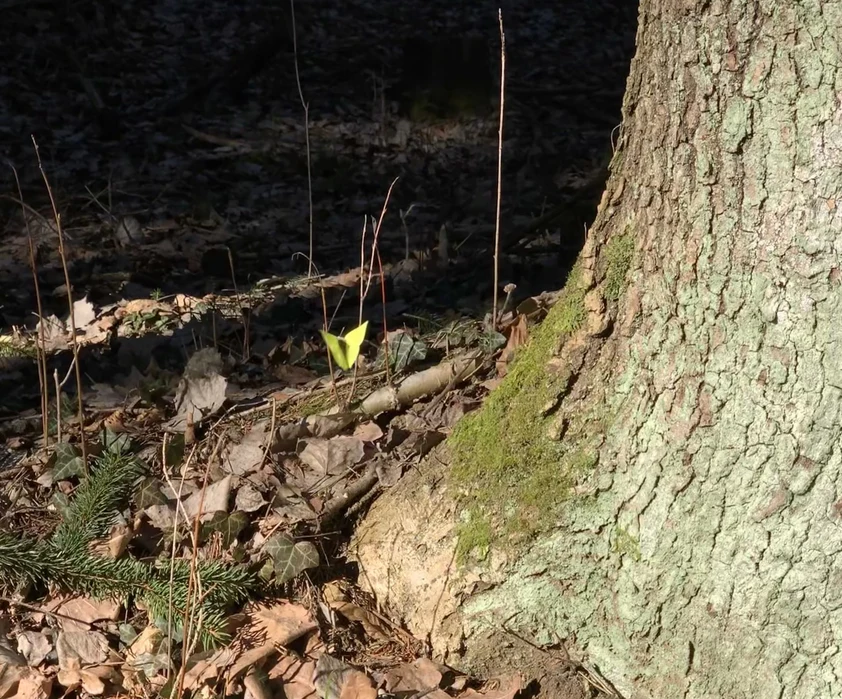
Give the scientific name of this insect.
Gonepteryx rhamni
